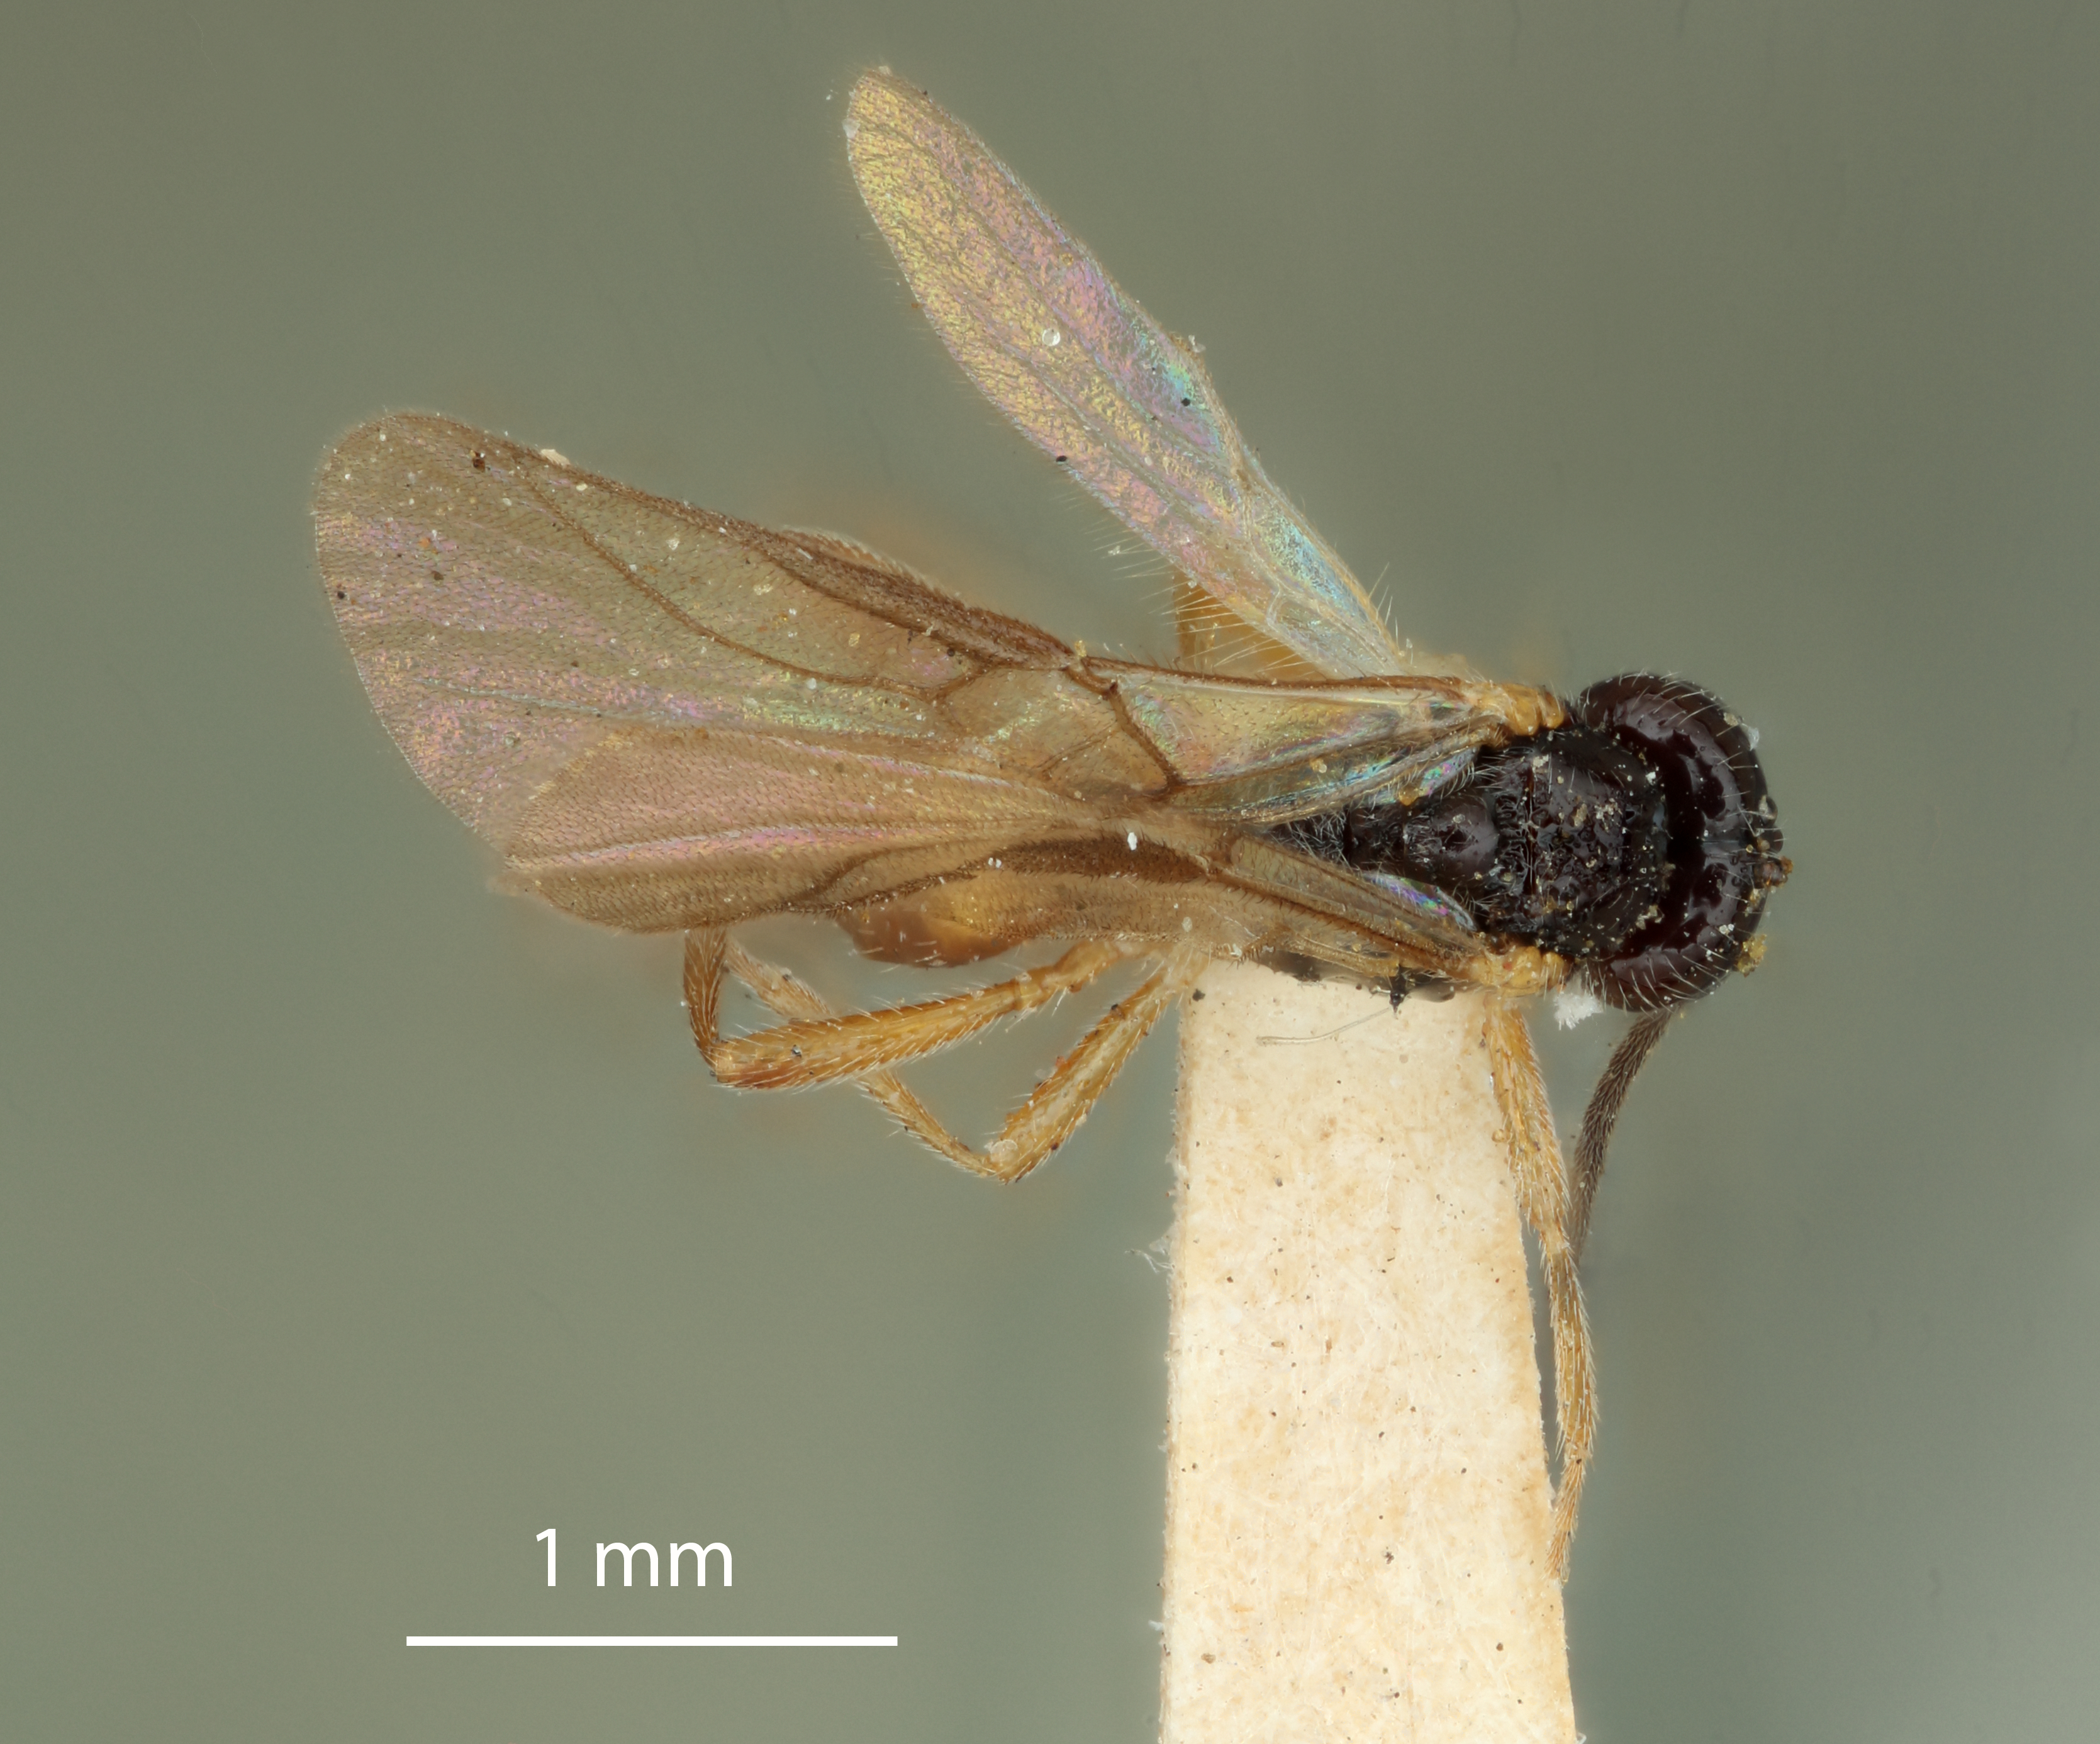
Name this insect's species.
Dacnusa flavocincta
